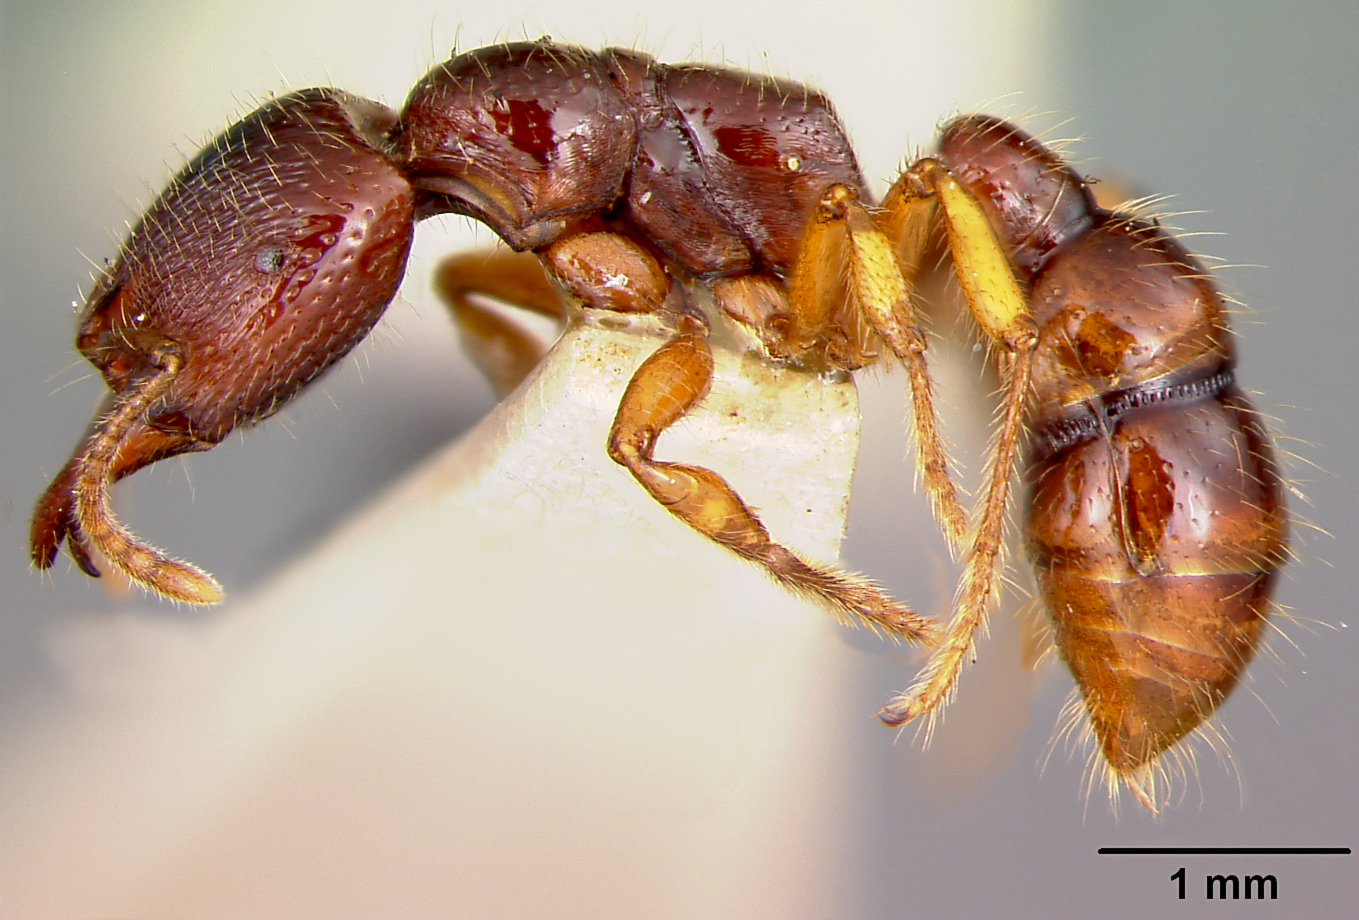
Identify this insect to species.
Amblyopone australis
